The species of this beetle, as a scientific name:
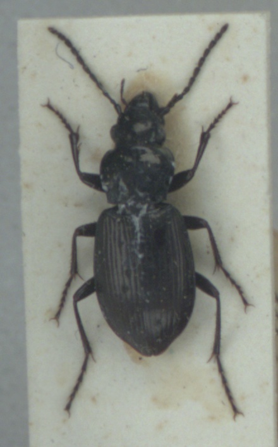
Pterostichus oblongopunctatus
